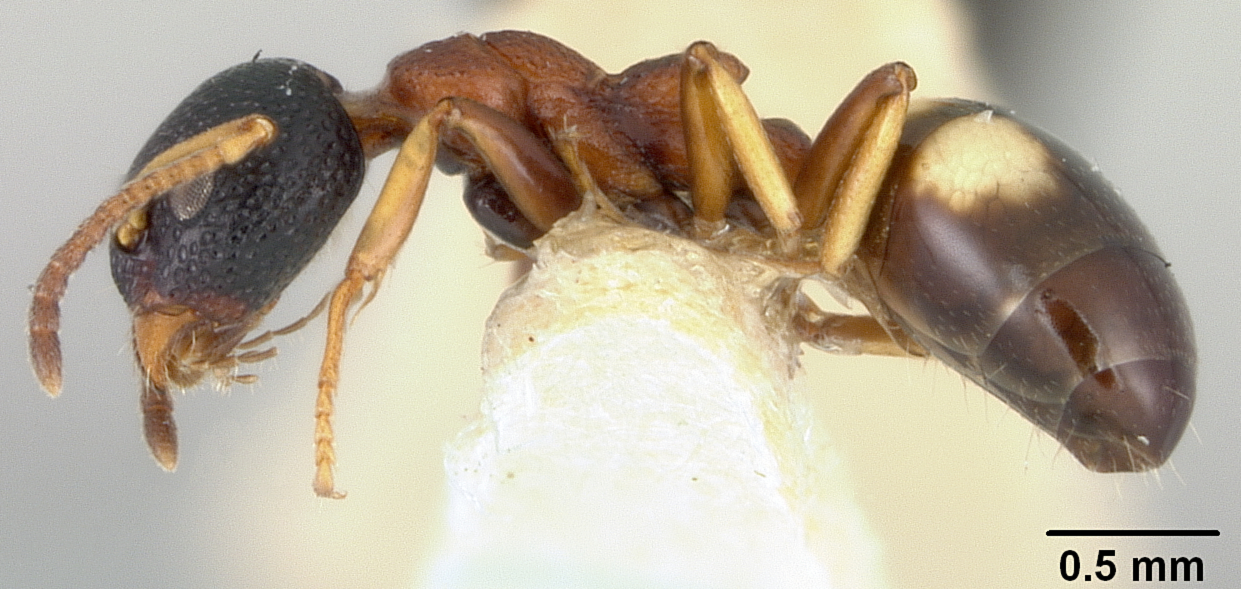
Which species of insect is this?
Dolichoderus quadripunctatus
